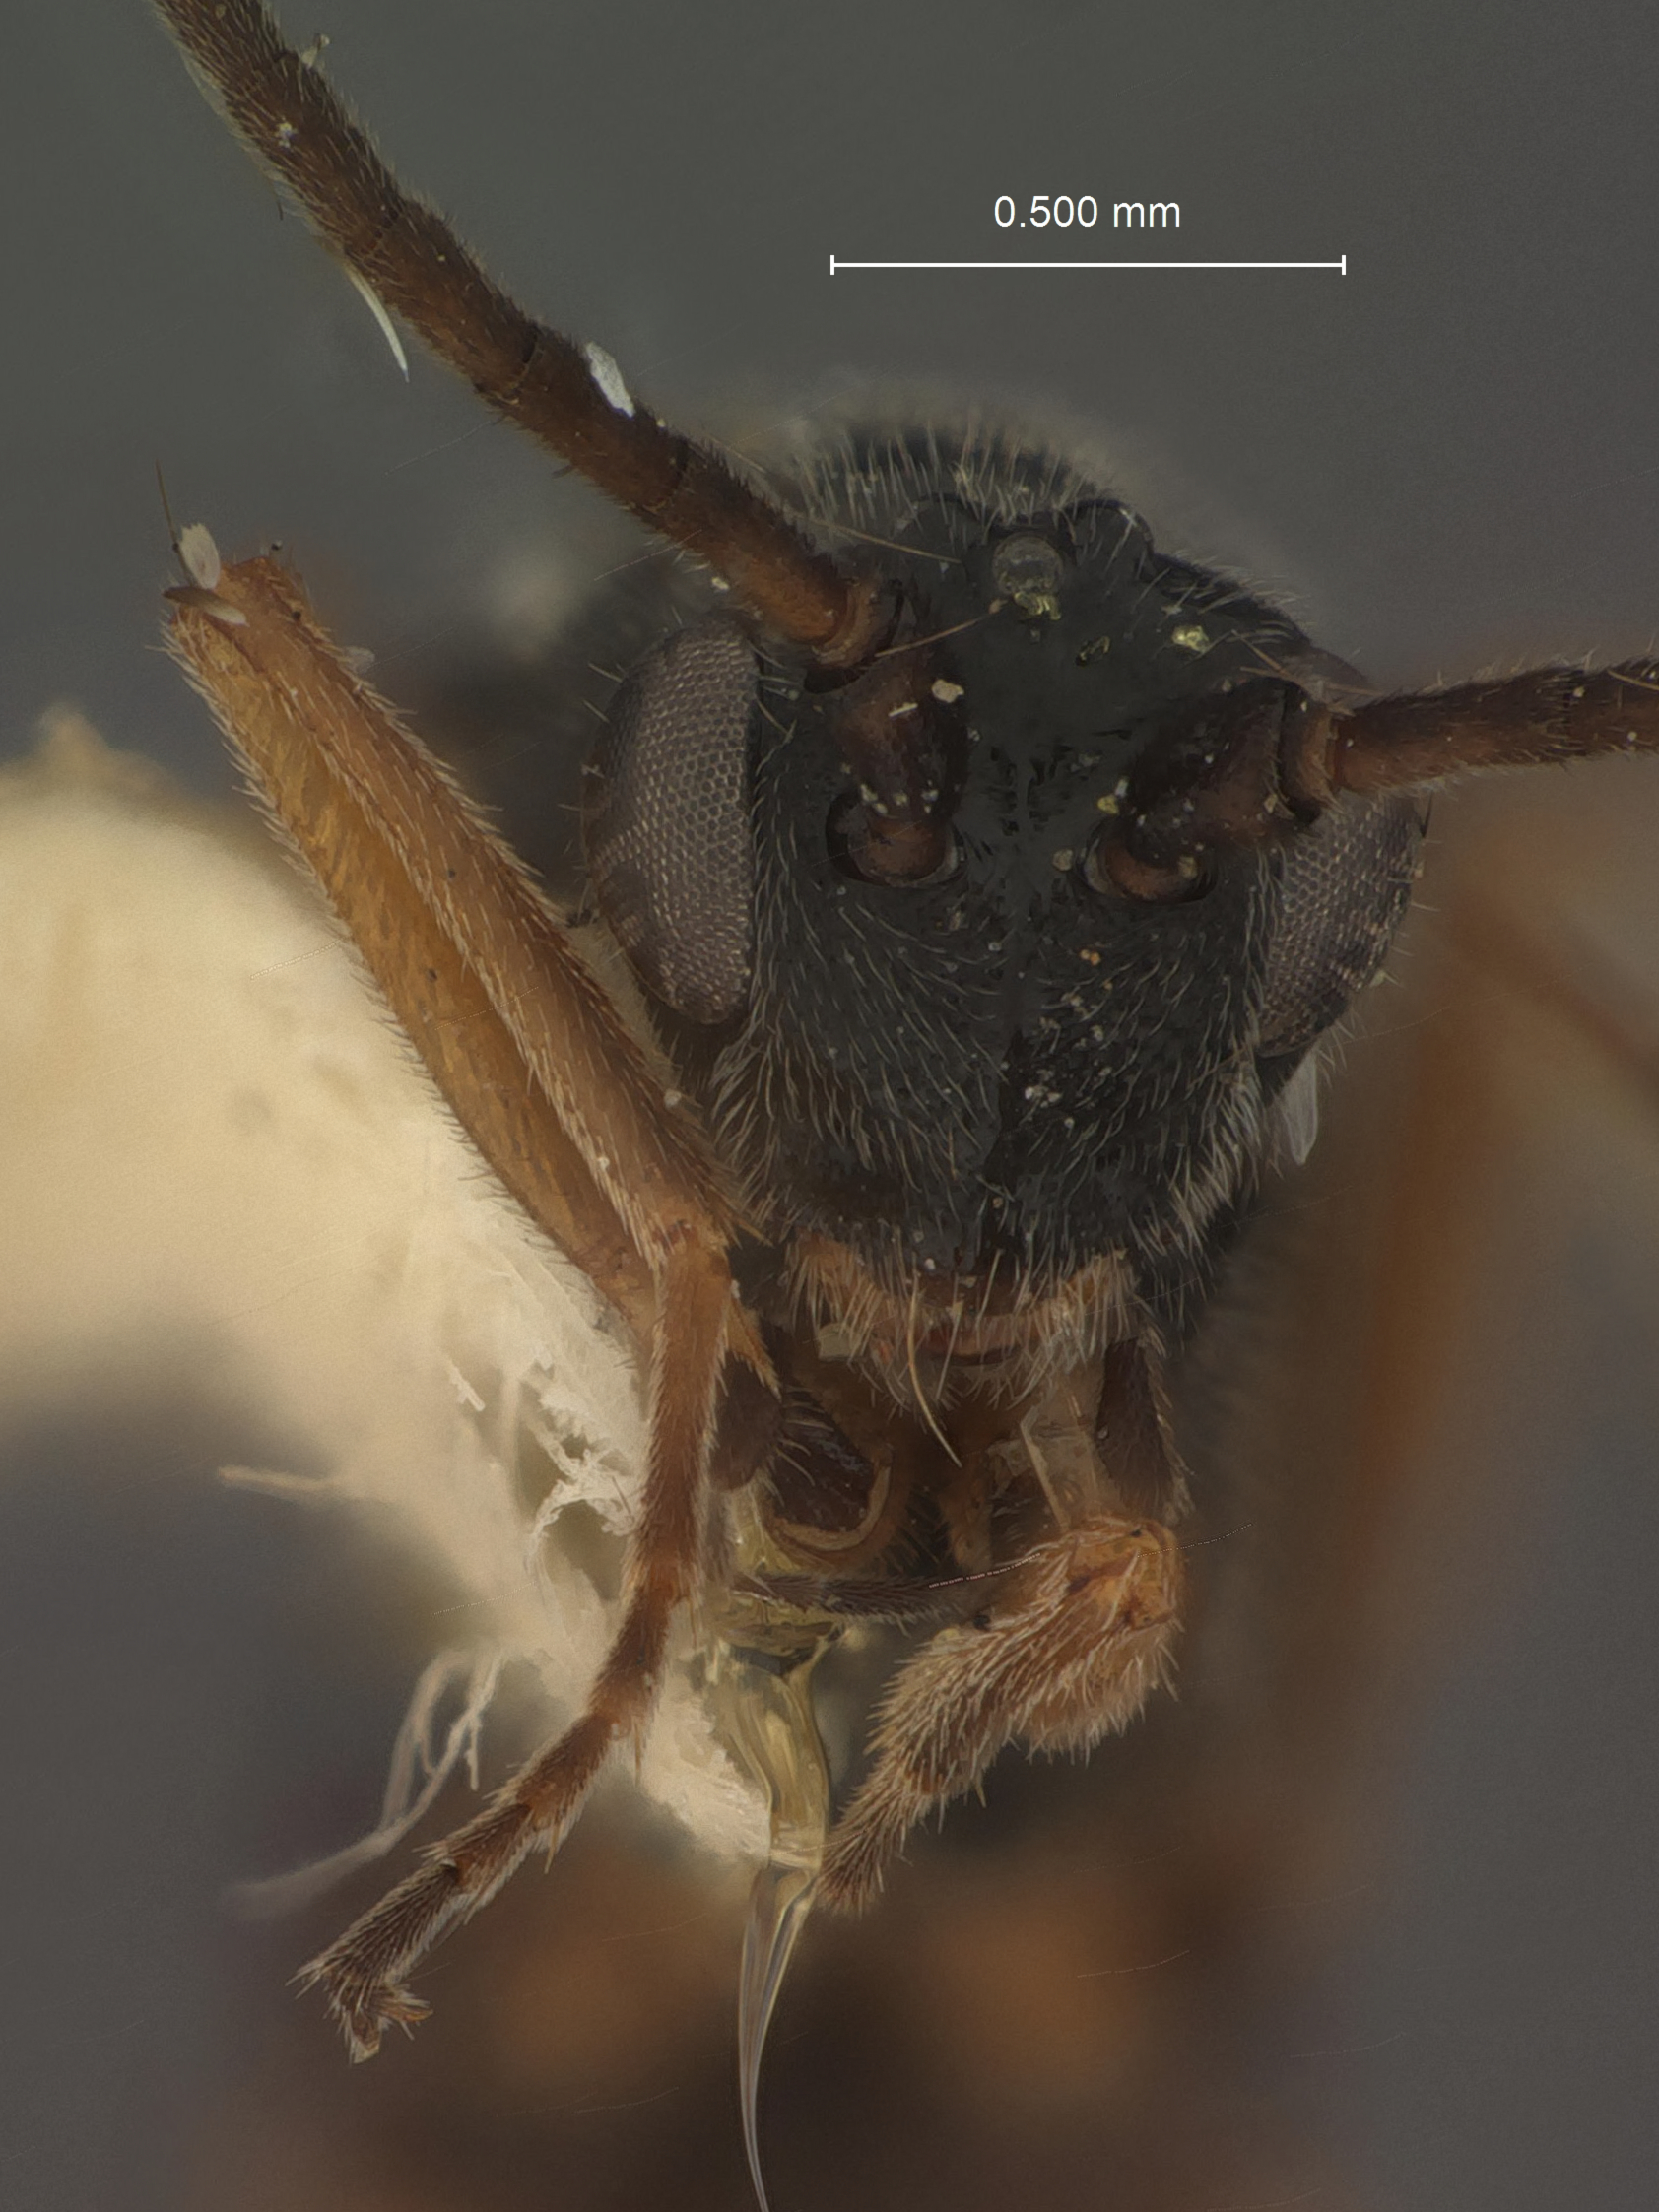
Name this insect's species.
Orgilus cristatus
